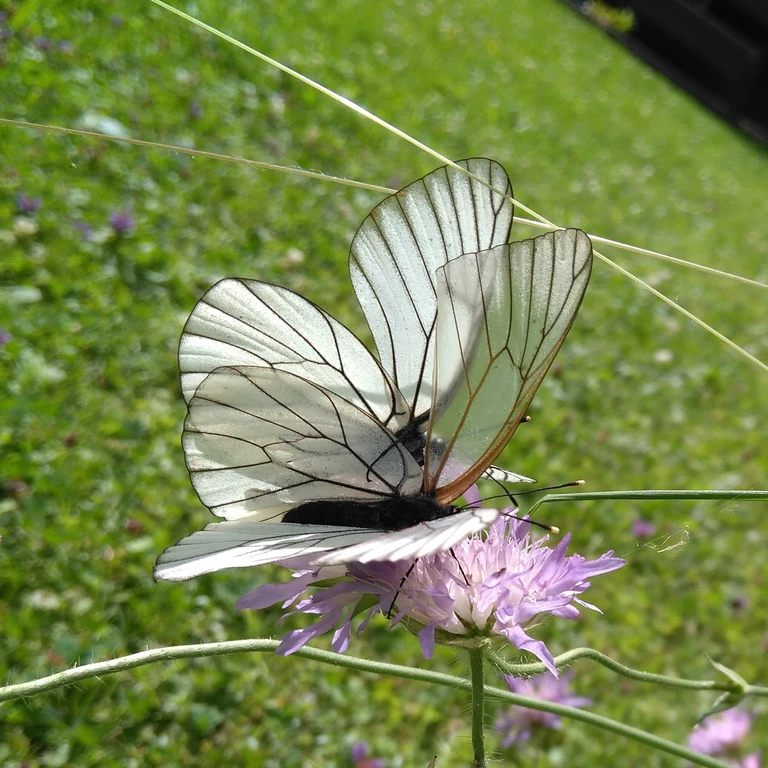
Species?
Aporia crataegi
